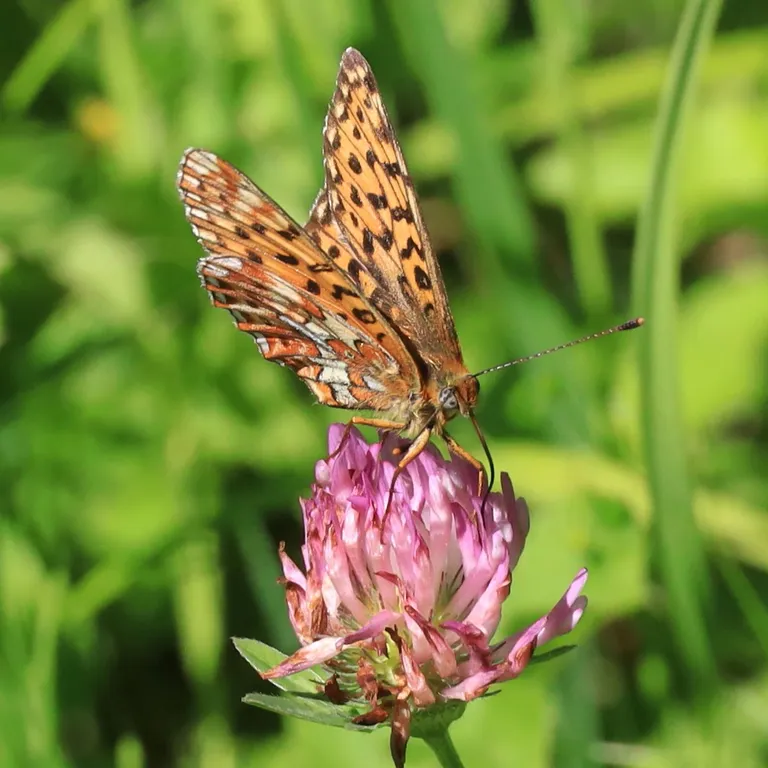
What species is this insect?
Boloria euphrosyne (also Clossiana euphrosyne)
